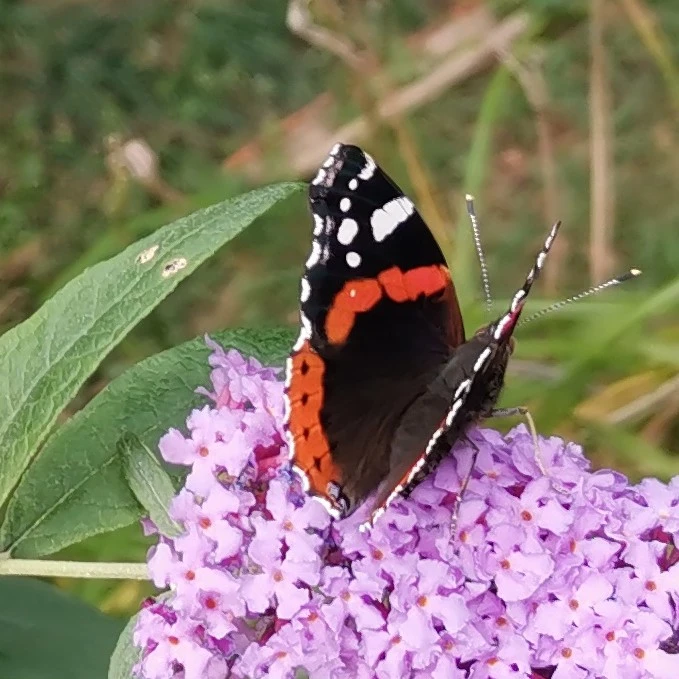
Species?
Vanessa atalanta
